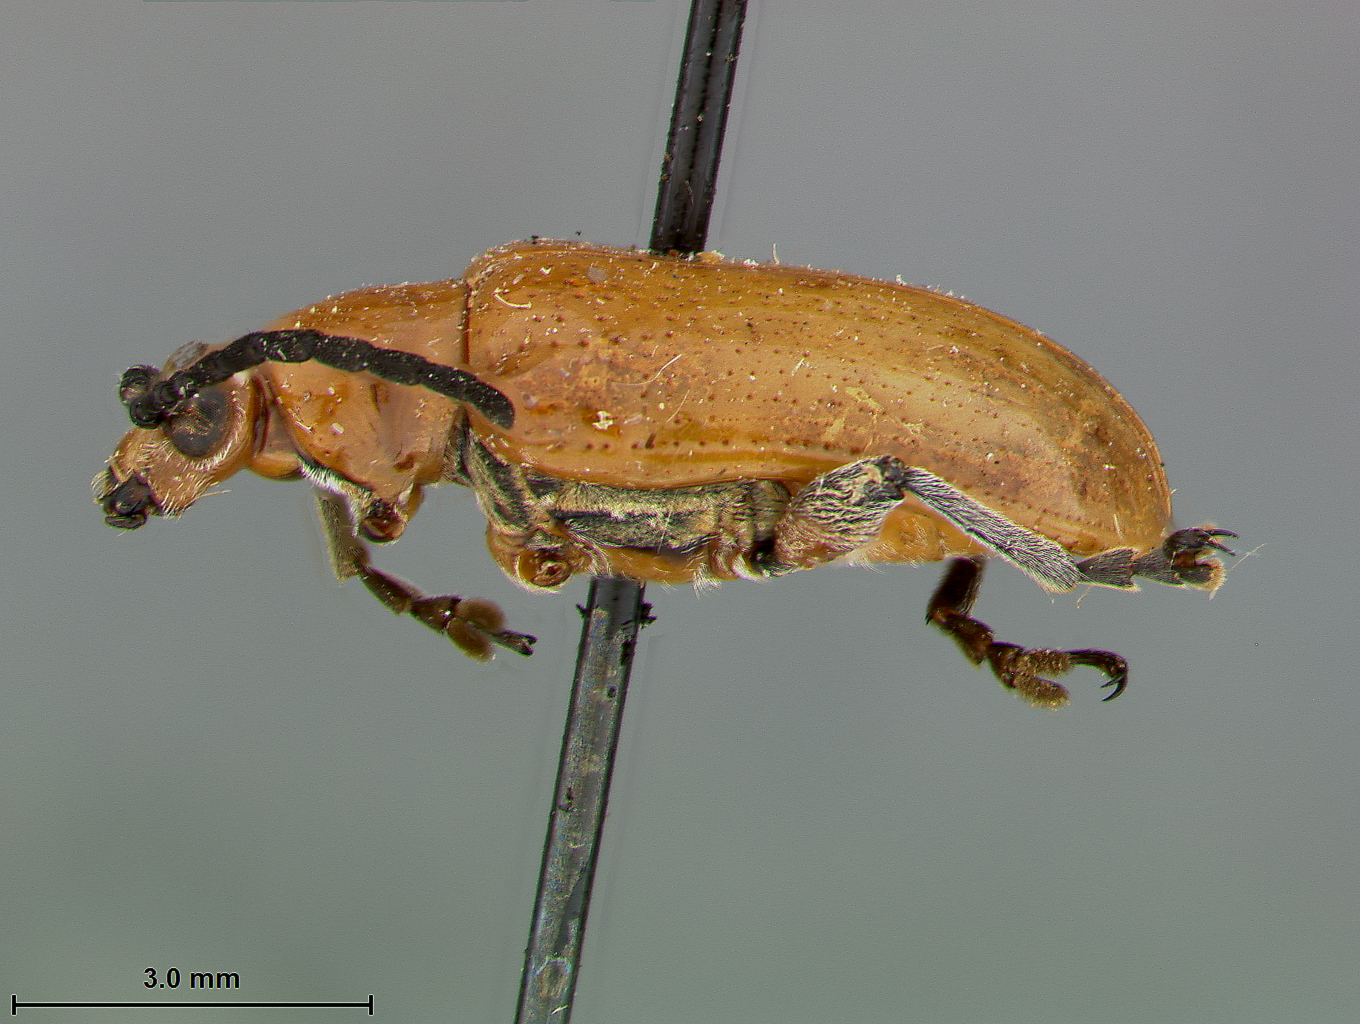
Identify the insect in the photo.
Crioceris smilacis
